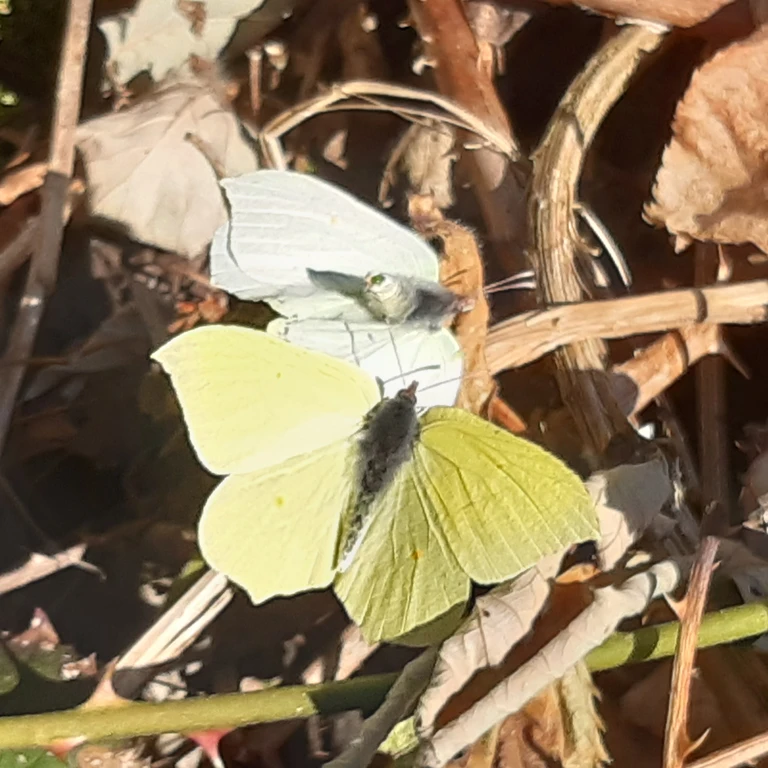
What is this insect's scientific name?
Gonepteryx rhamni
